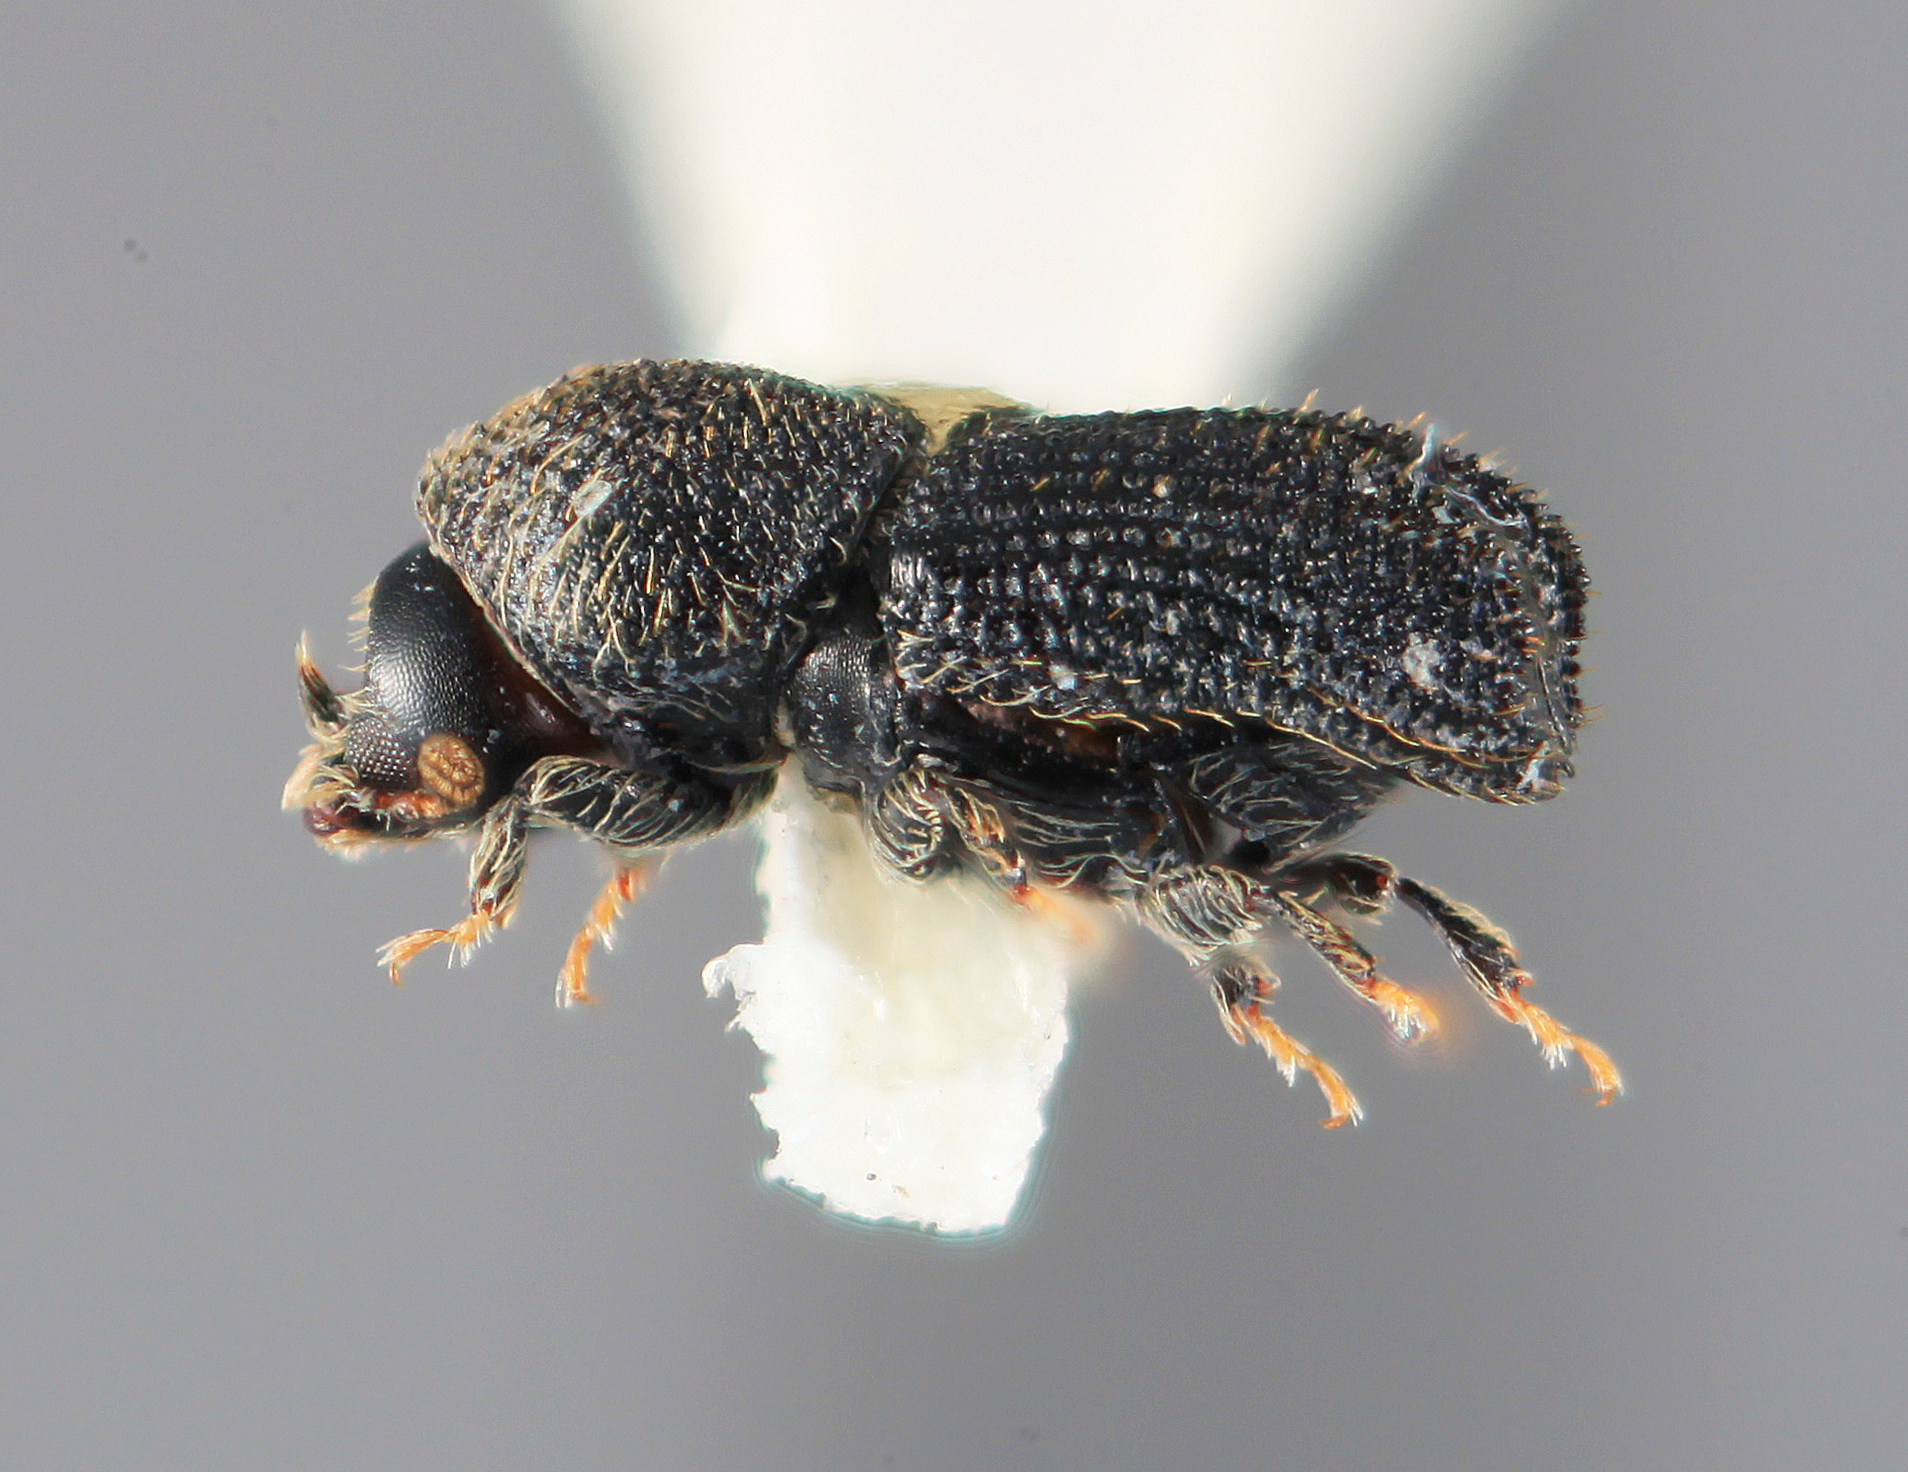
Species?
Cactopinus granulifer
